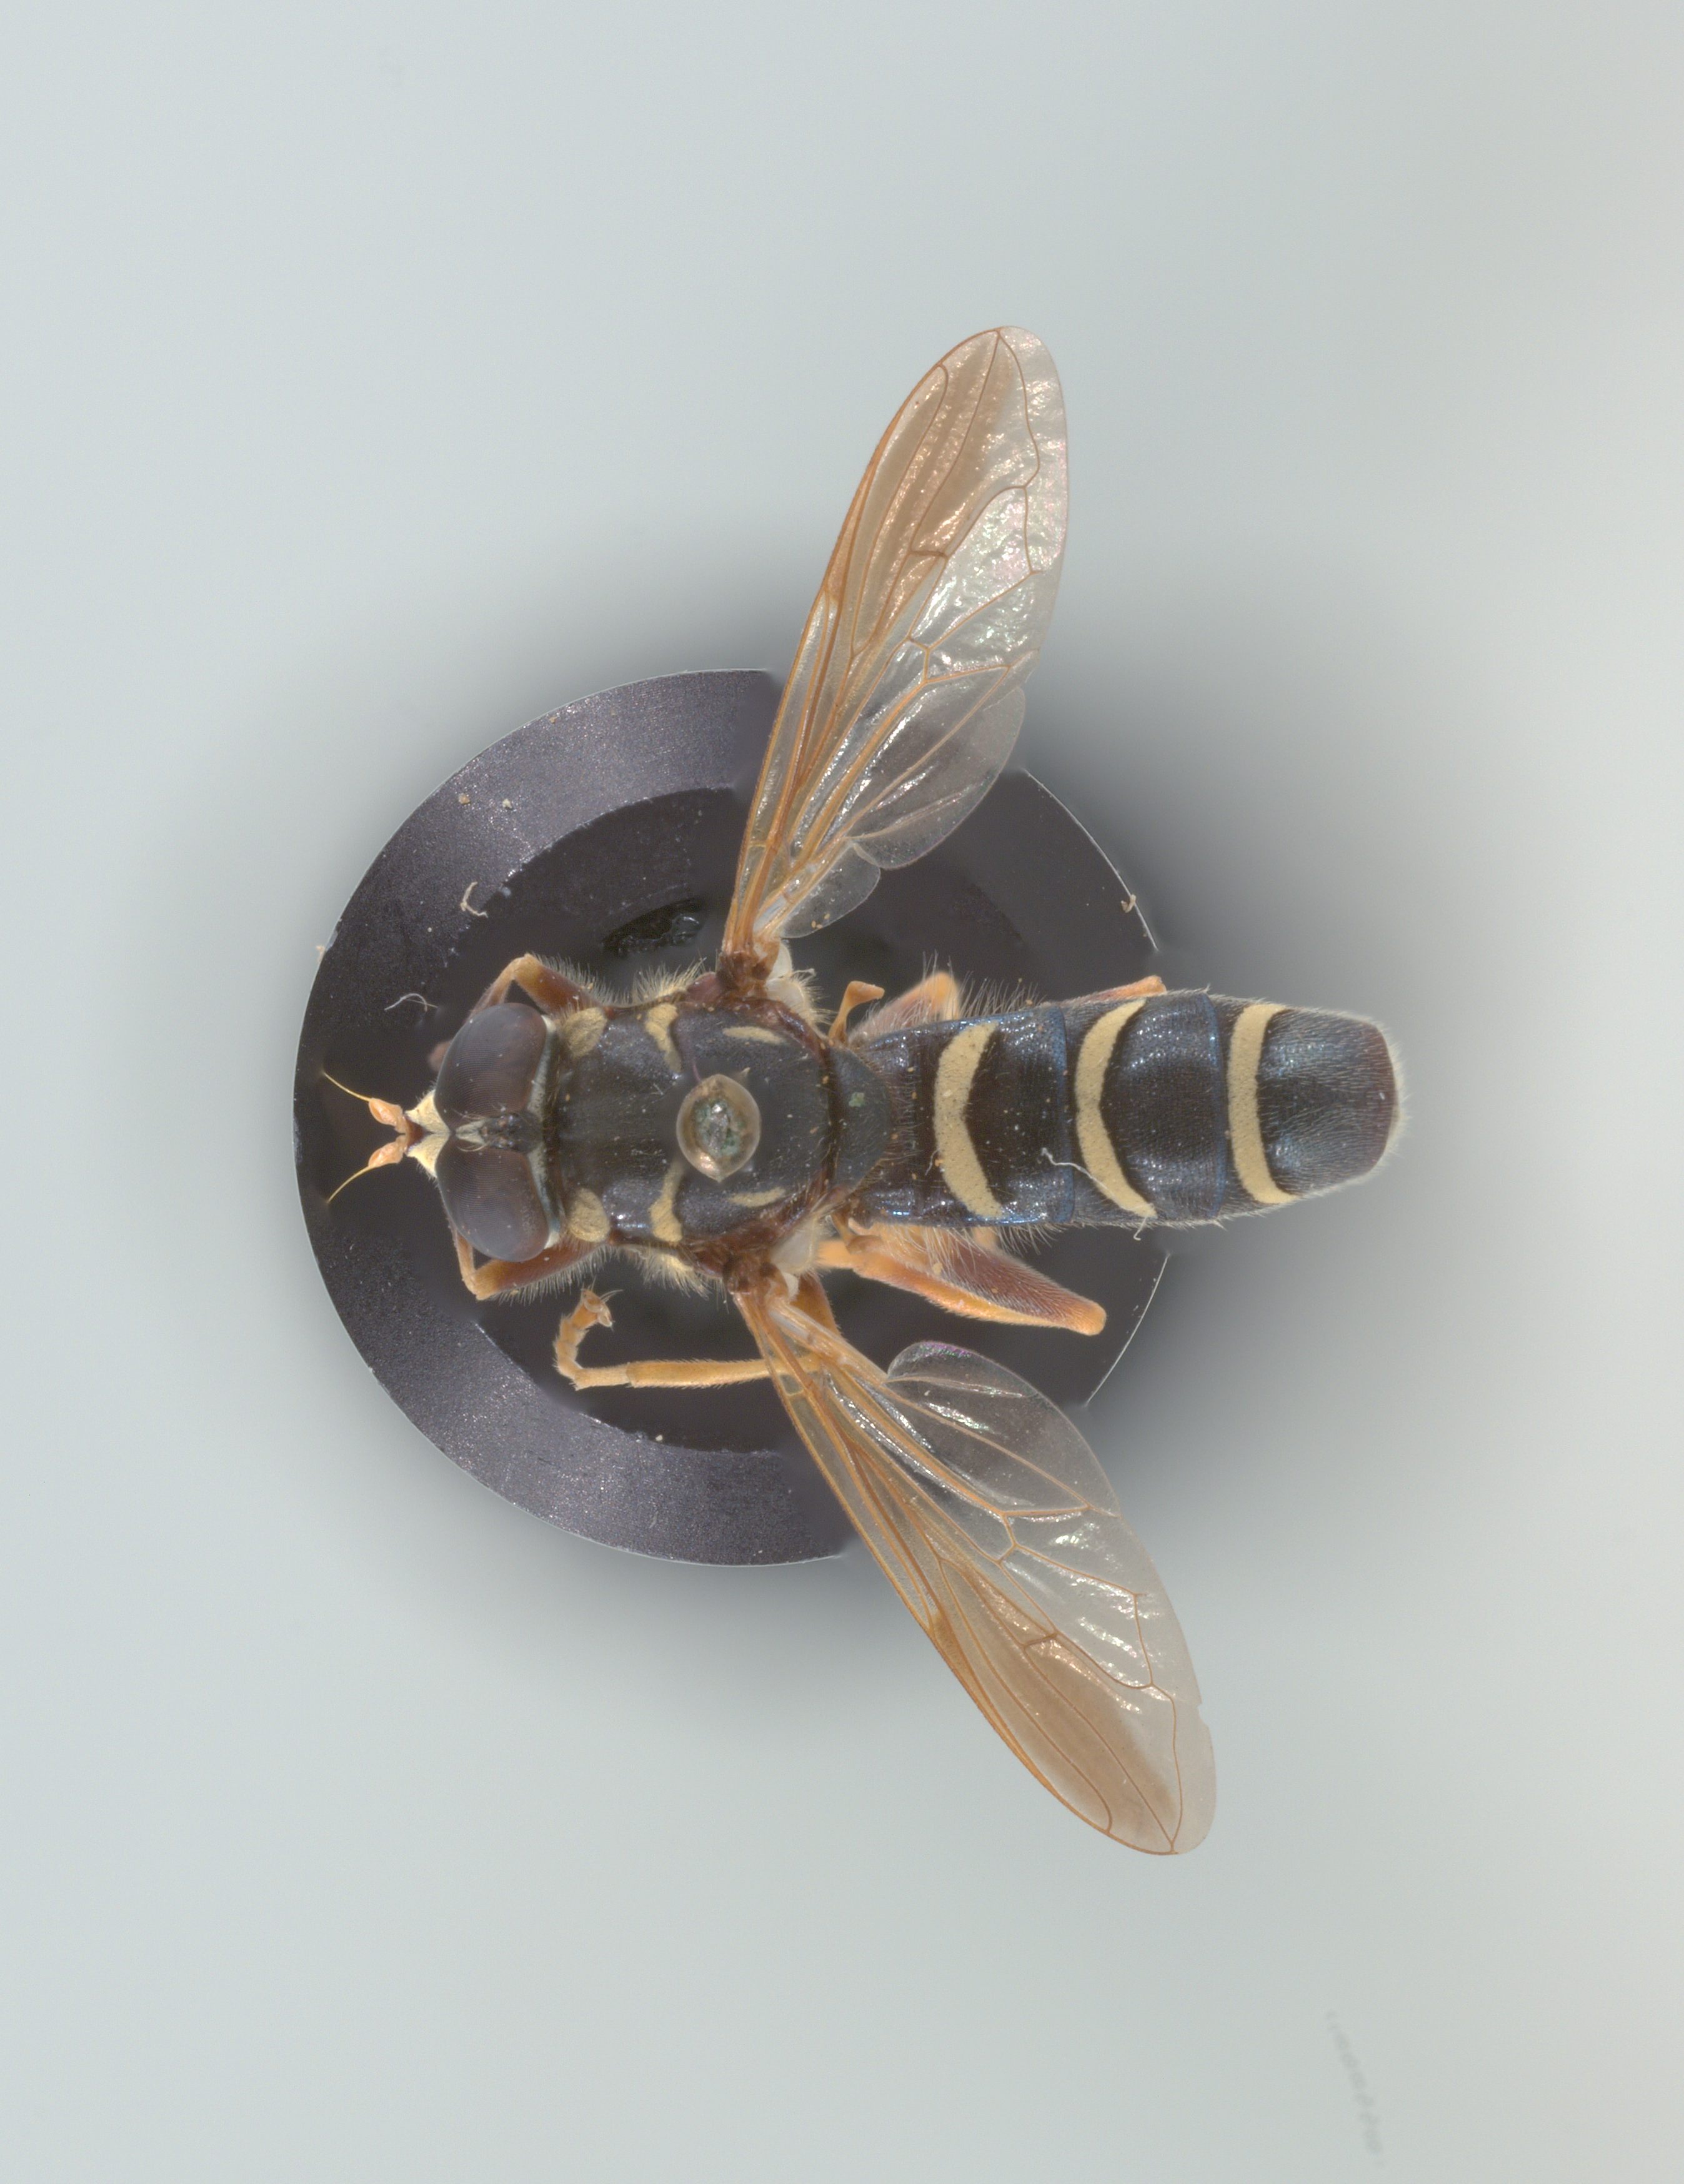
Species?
Temnostoma balyras
